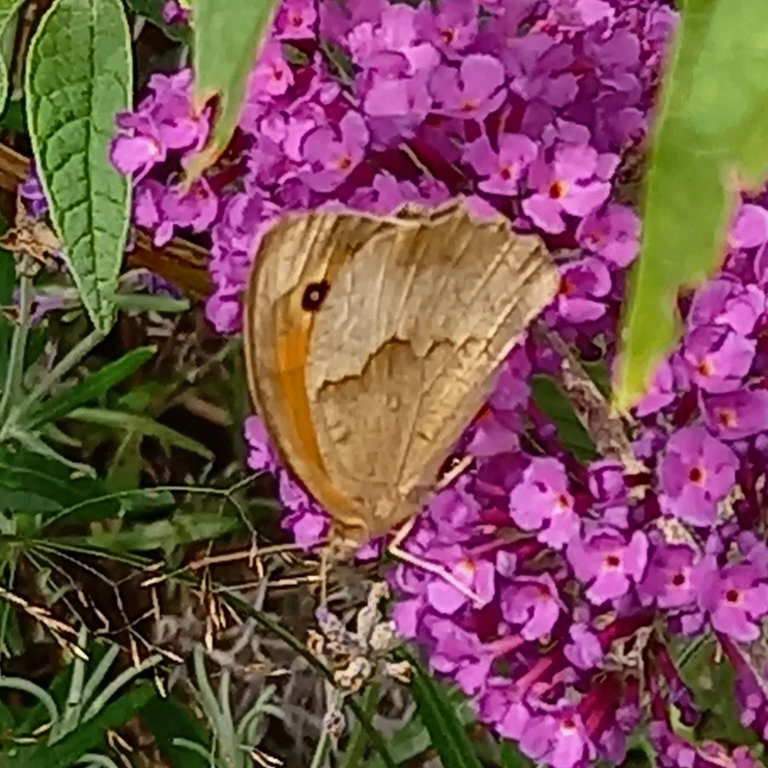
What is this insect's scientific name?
Maniola jurtina
